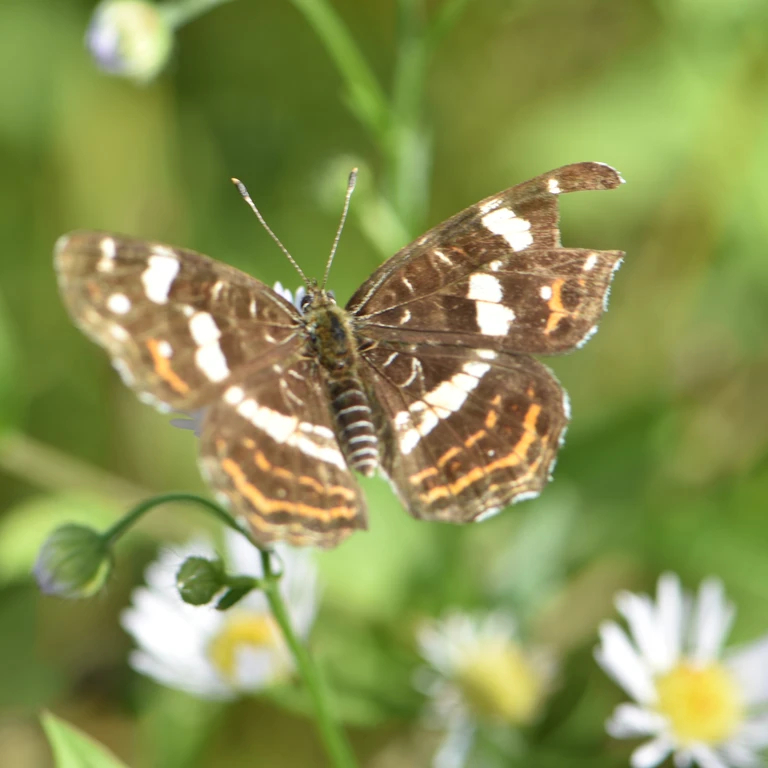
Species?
Araschnia levana
